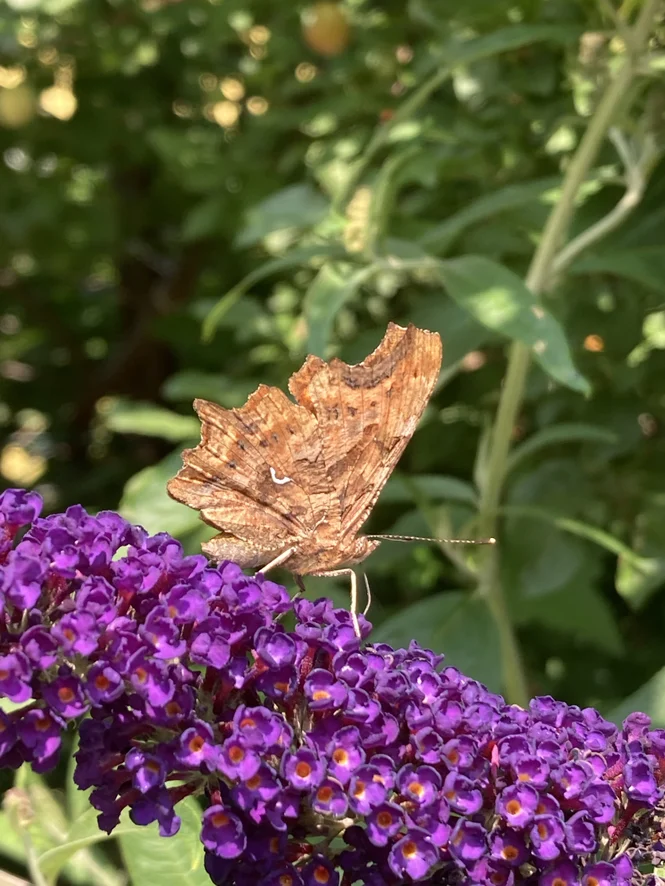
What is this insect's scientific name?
Polygonia c-album
